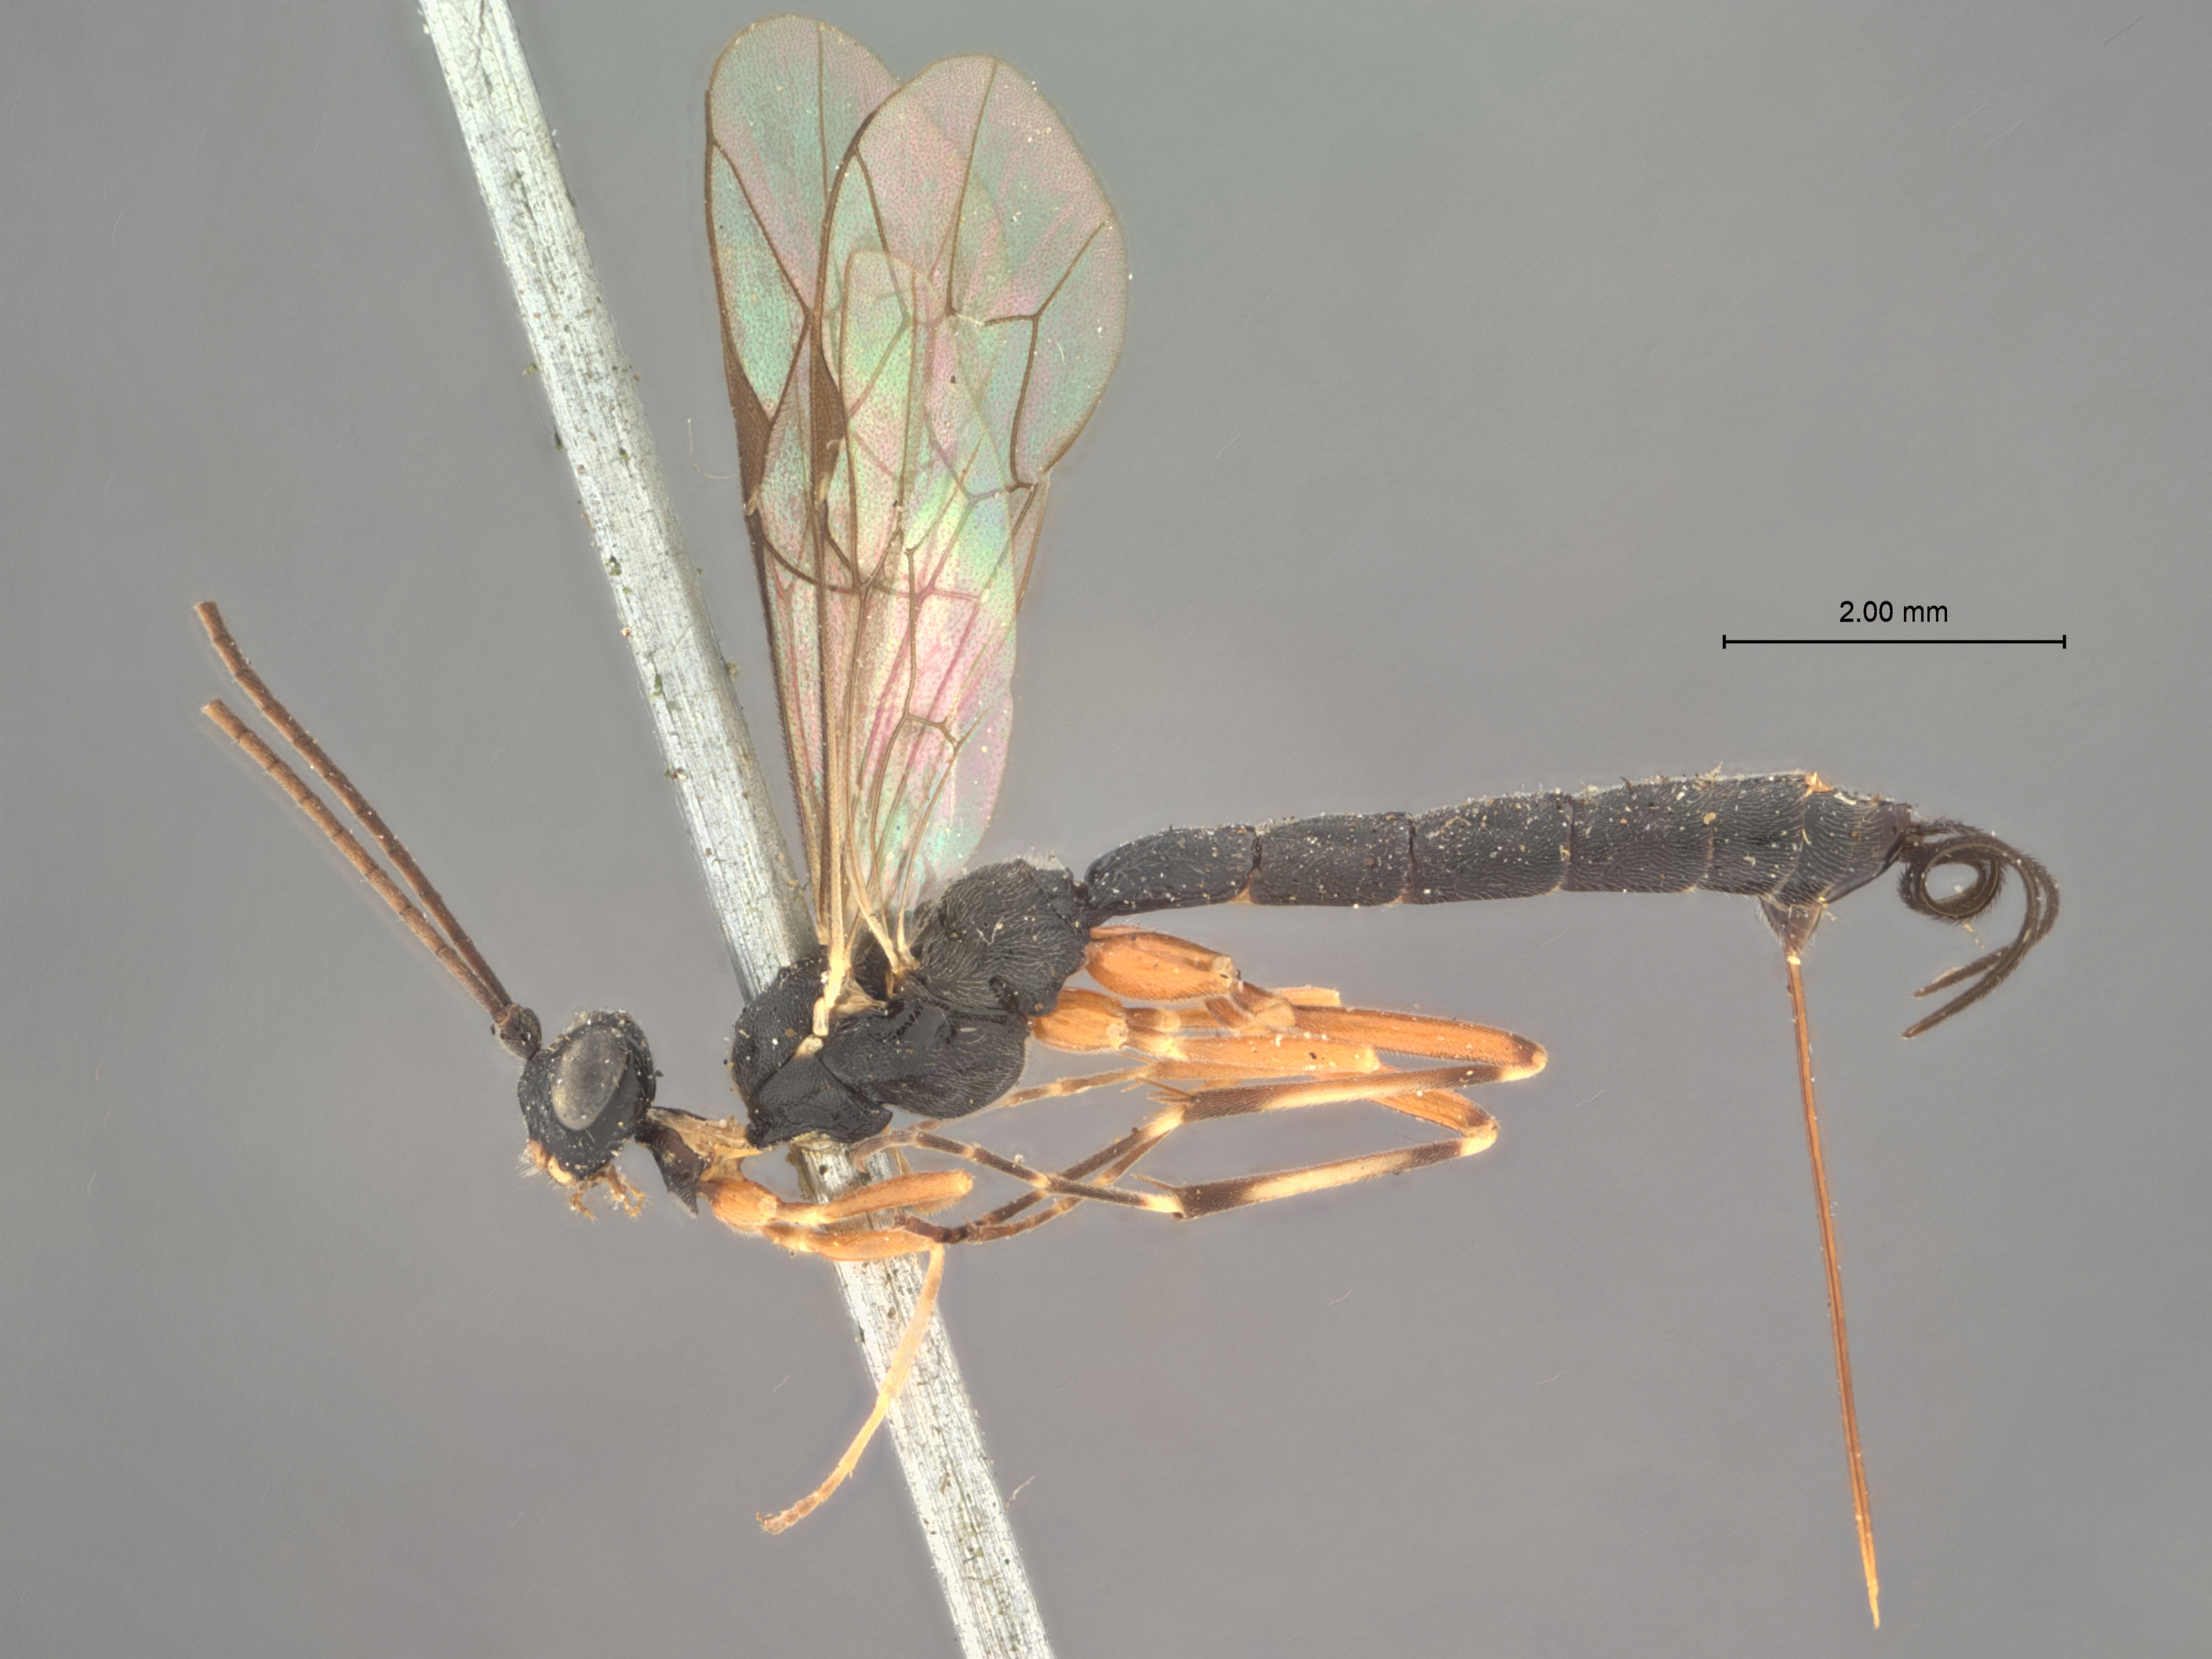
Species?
Glypta popoffensis
